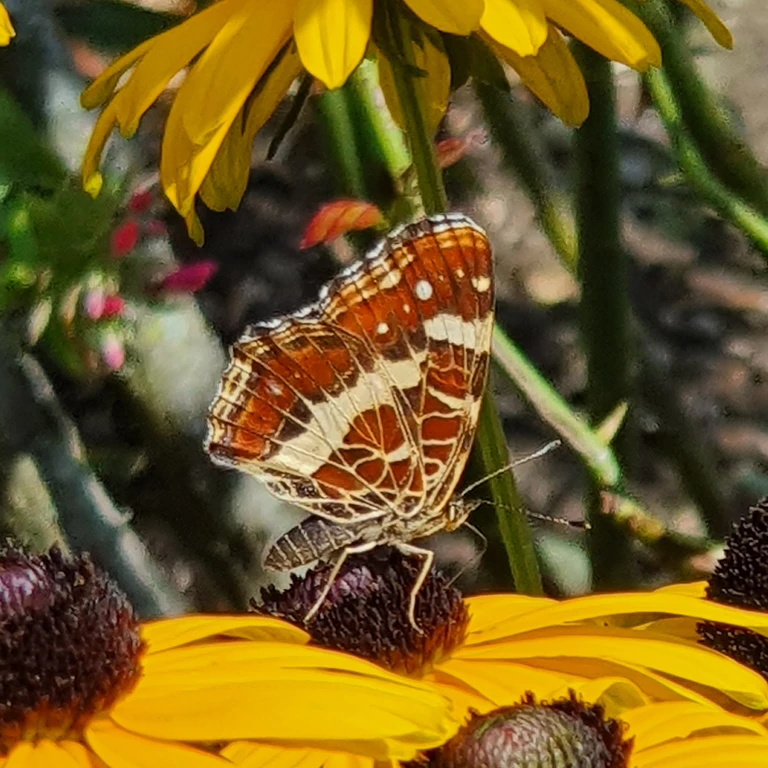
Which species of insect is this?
Araschnia levana
